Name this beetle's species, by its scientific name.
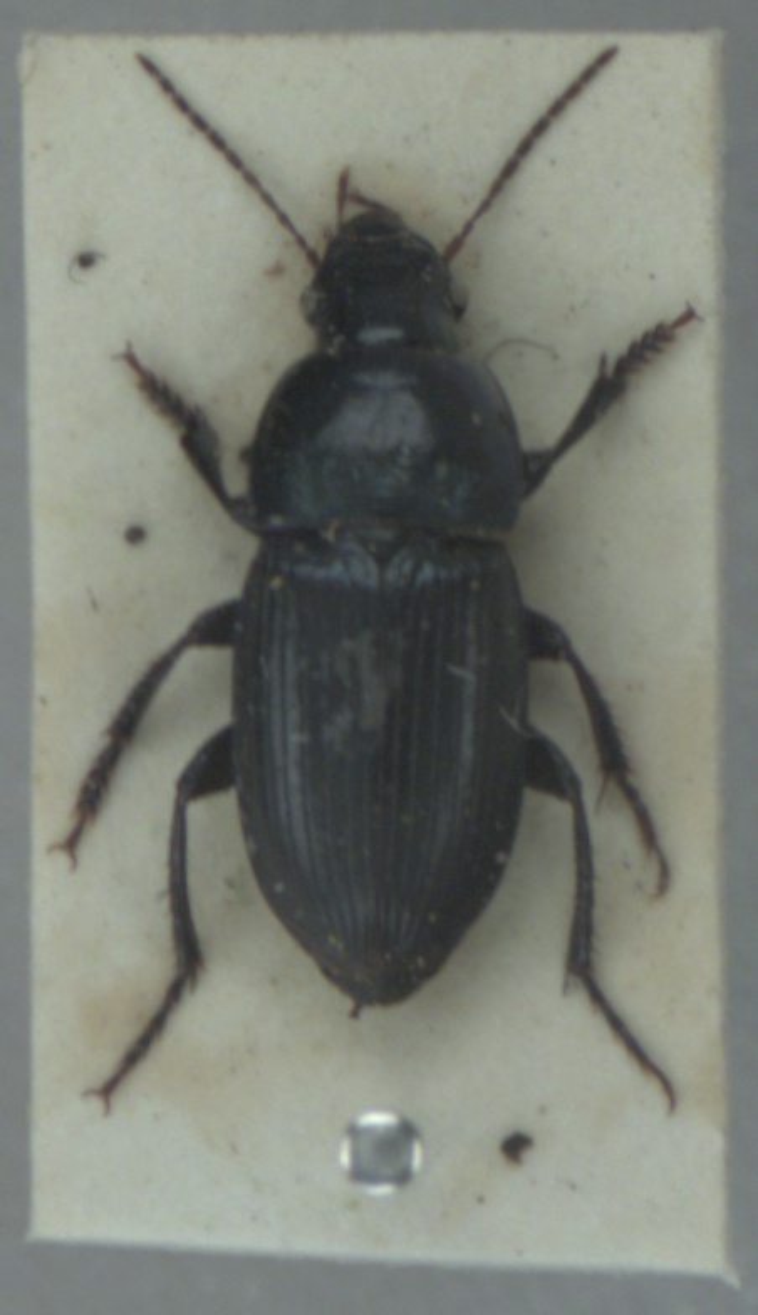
Harpalus dimidiatus
